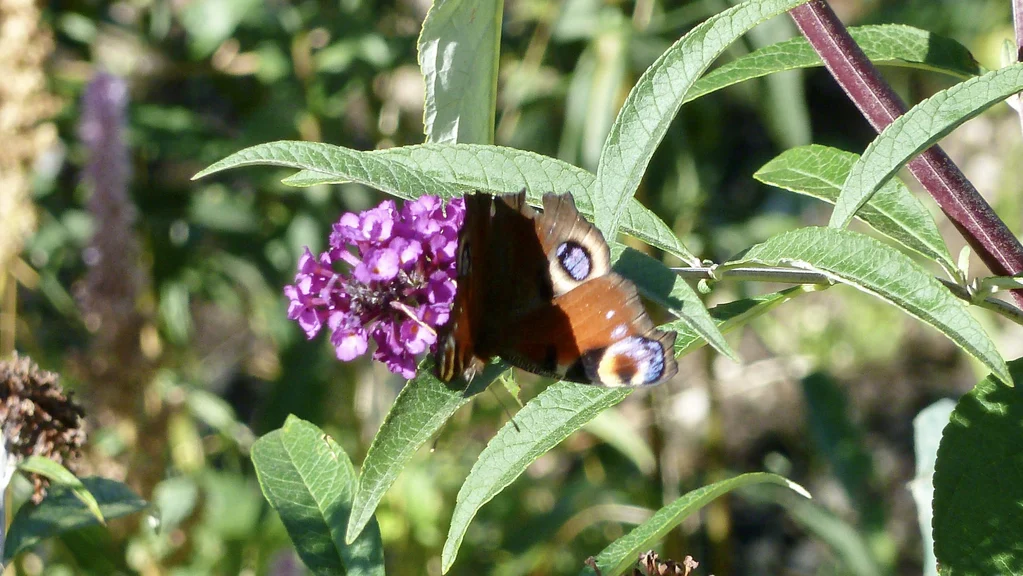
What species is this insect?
Aglais io
